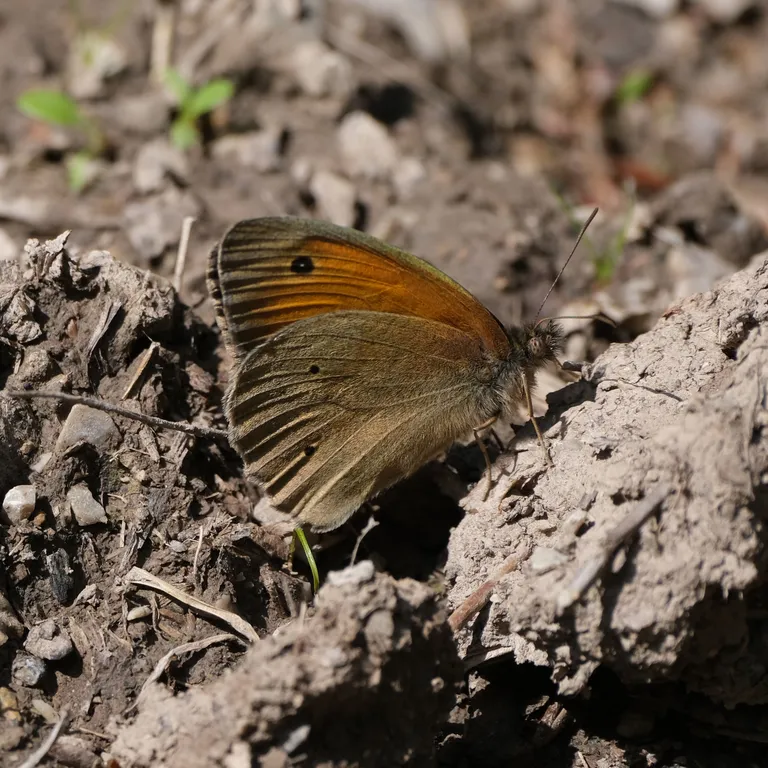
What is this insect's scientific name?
Maniola jurtina
